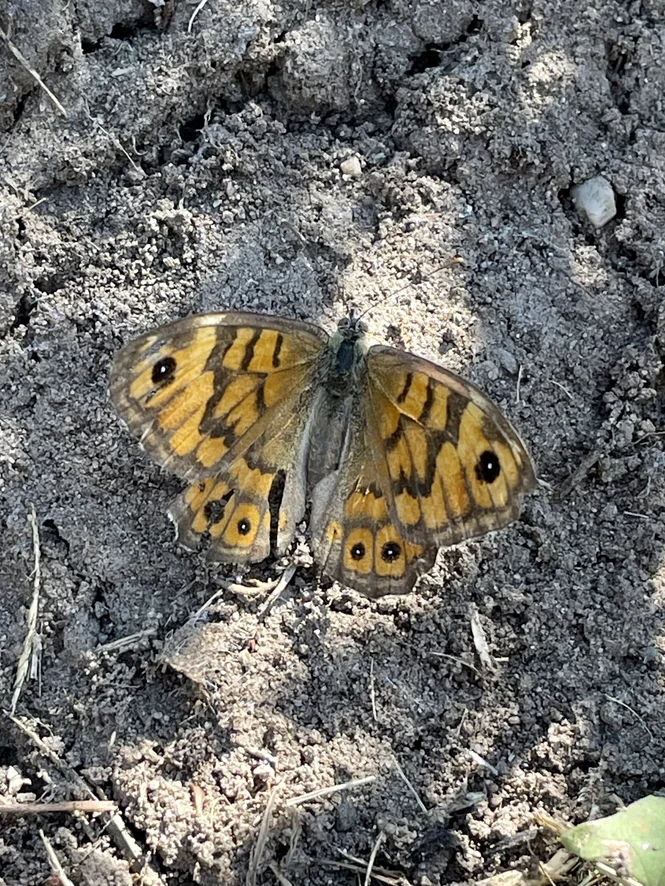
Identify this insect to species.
Lasiommata megera (also Pararge megera)
